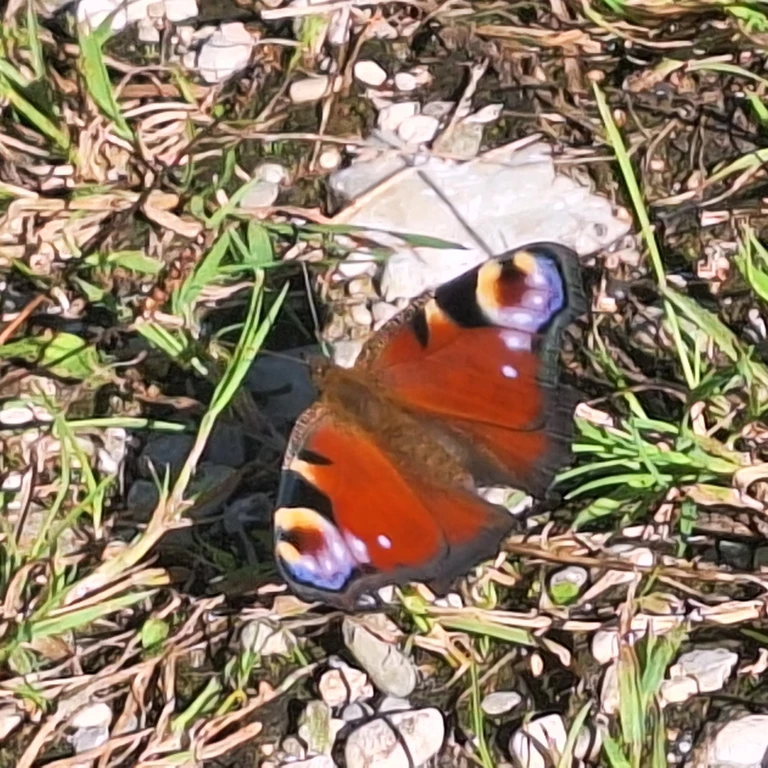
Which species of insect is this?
Aglais io
